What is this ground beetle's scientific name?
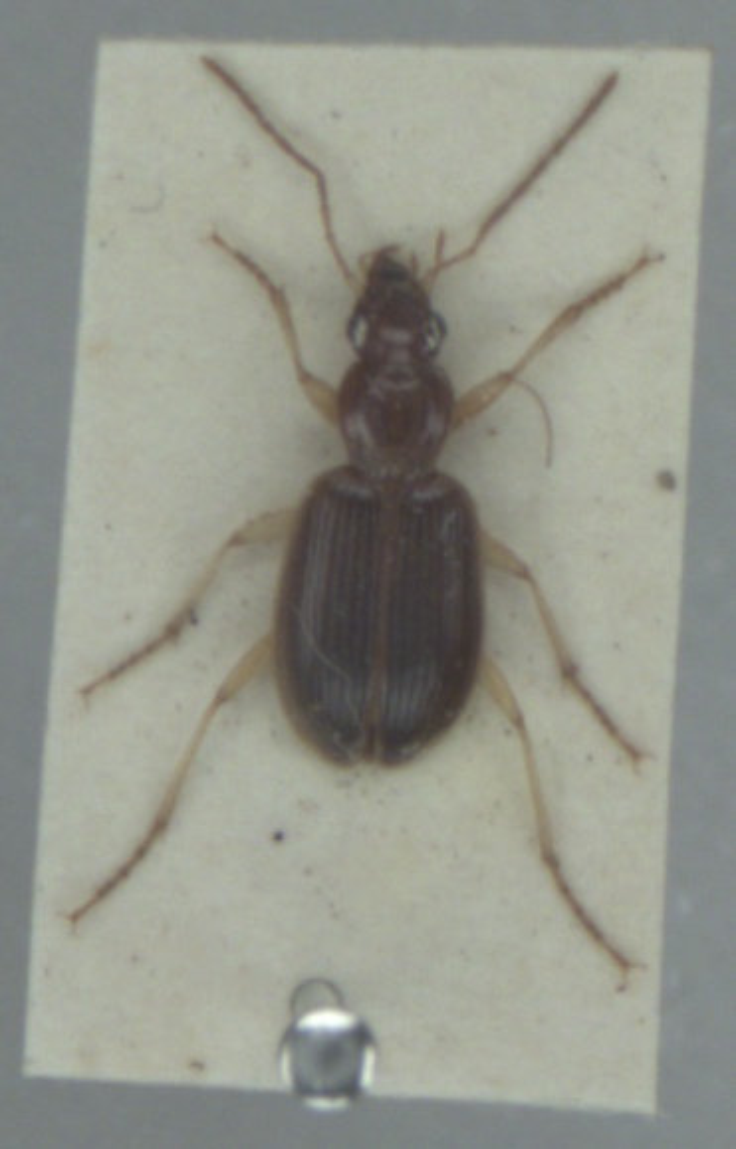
Paranchus albipes
